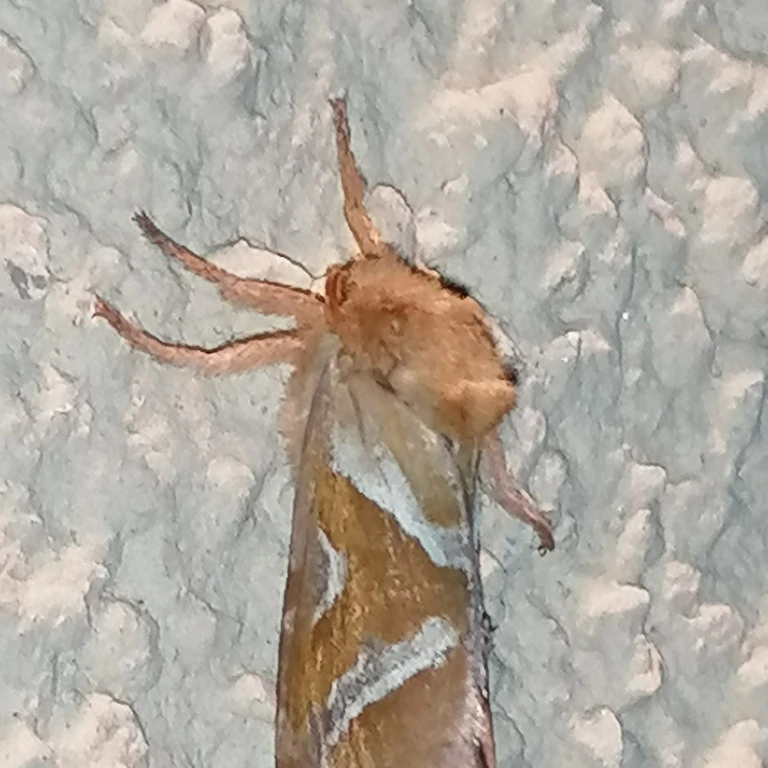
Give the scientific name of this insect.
Triodia sylvina
